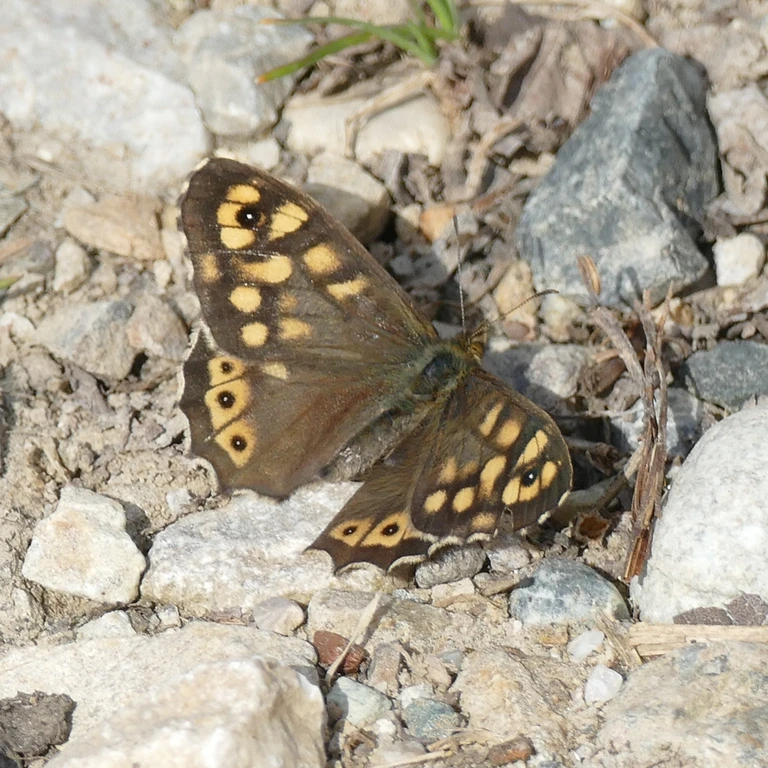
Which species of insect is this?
Pararge aegeria
